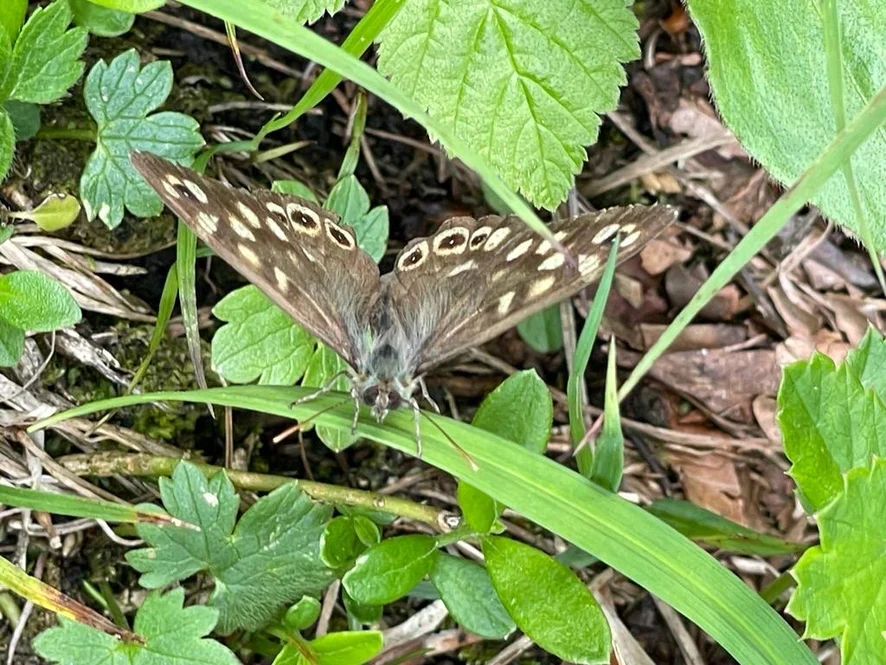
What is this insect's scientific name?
Pararge aegeria
